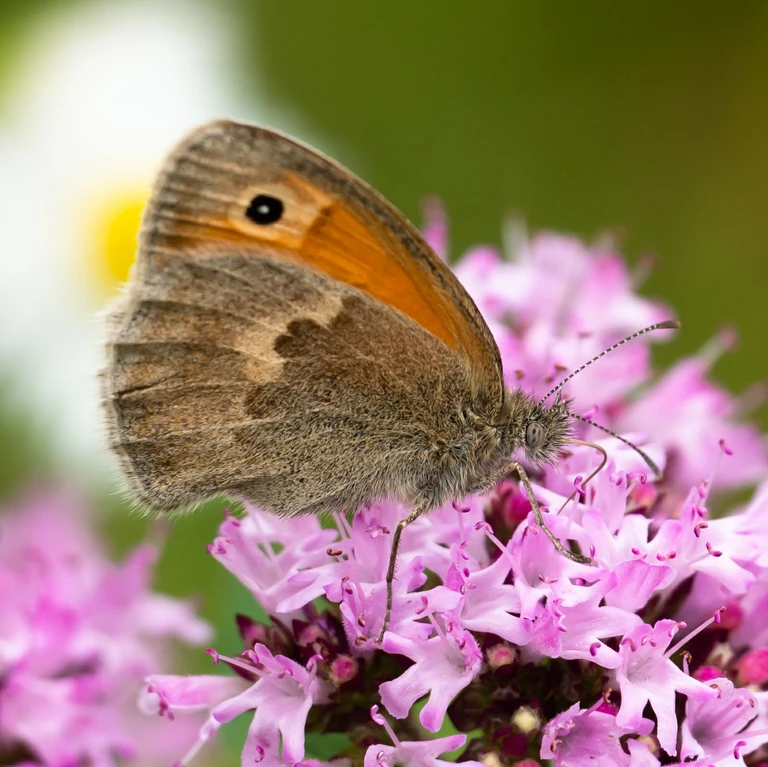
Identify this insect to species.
Coenonympha pamphilus
